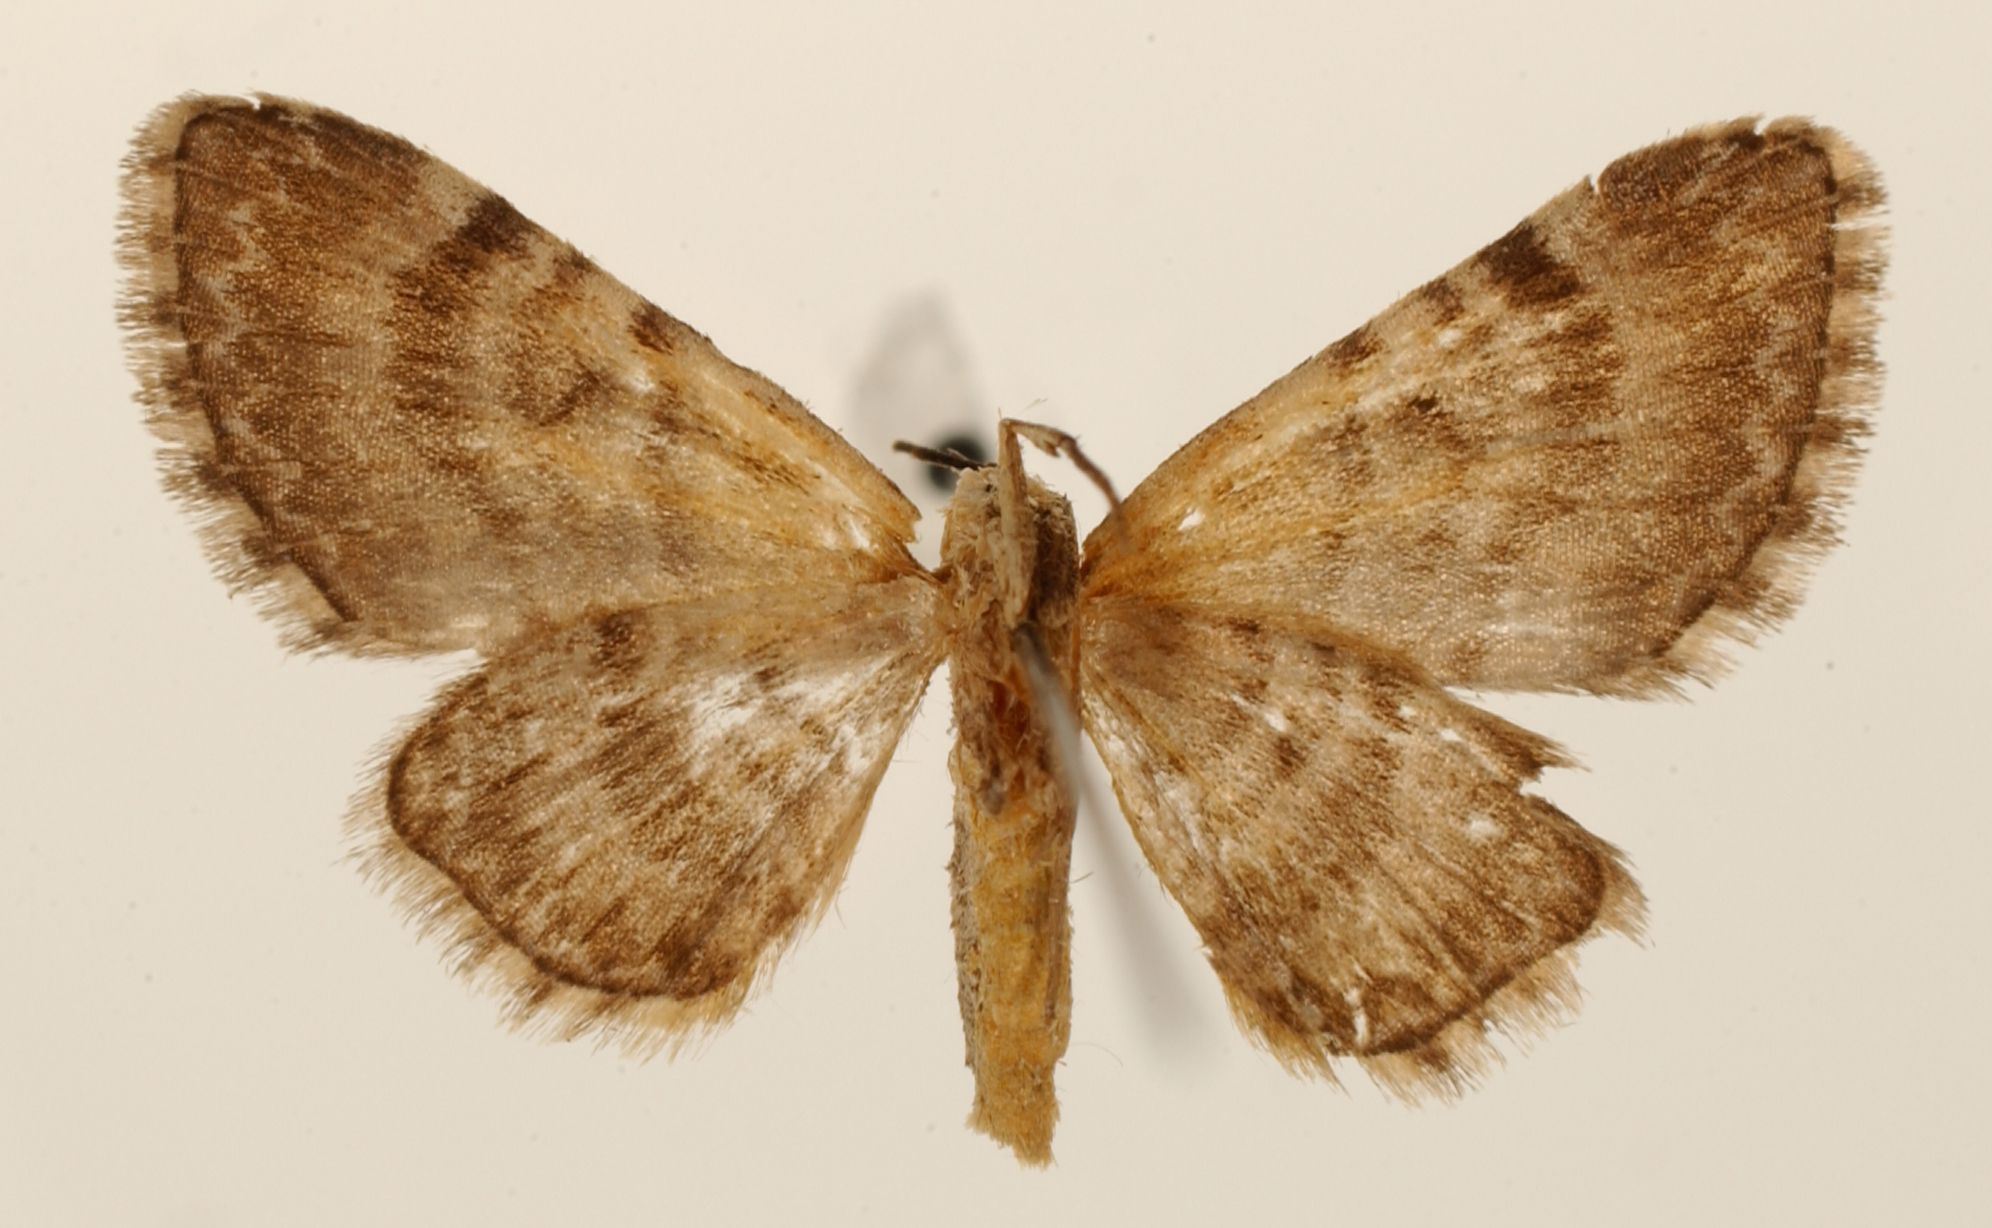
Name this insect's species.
Tephroclystia pertacta
